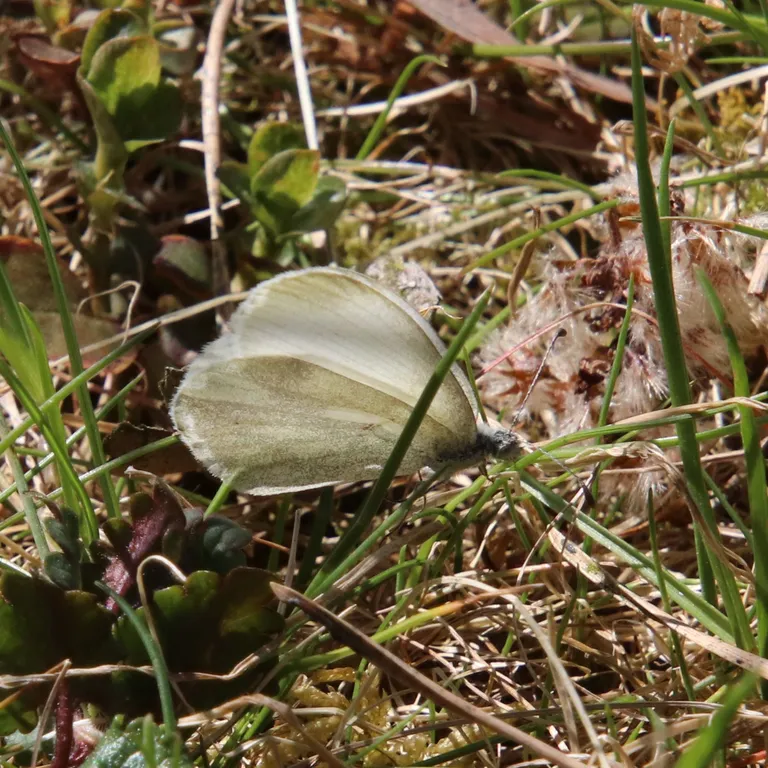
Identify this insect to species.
Leptidea sinapis/juvernica
